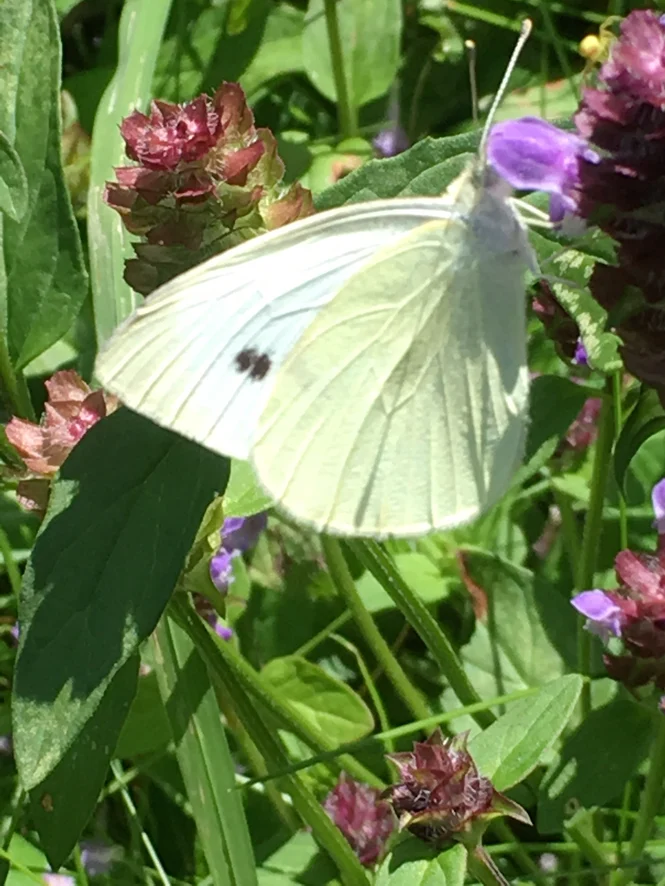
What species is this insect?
Pieris rapae
